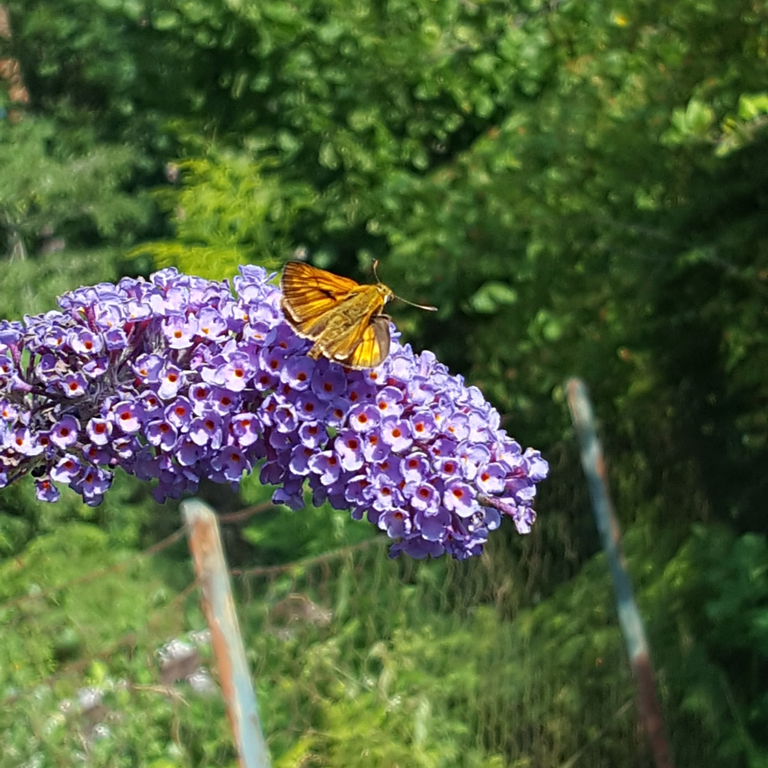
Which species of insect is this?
Ochlodes sylvanus (also Ochlodes venata)
